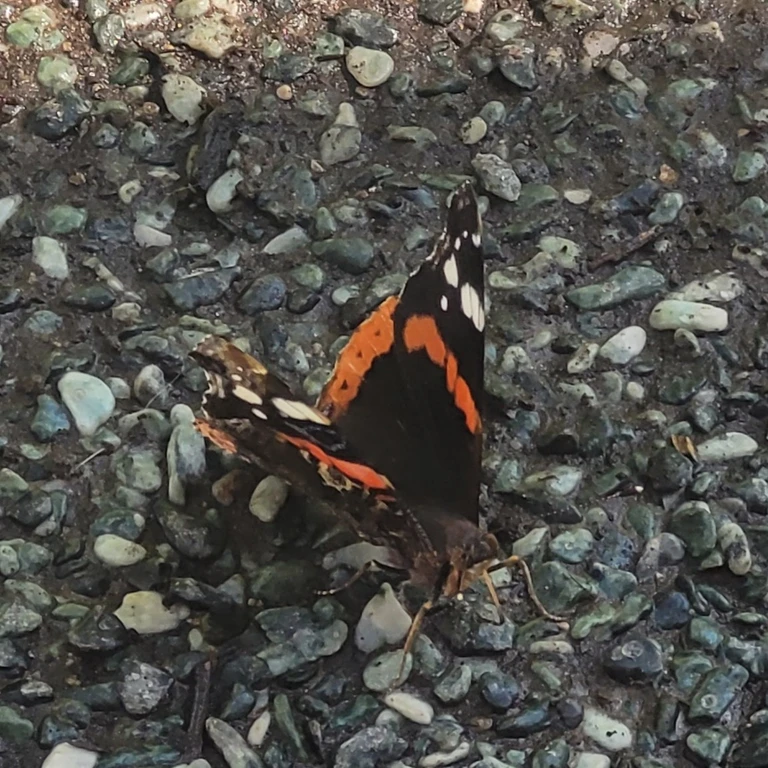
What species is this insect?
Vanessa atalanta
